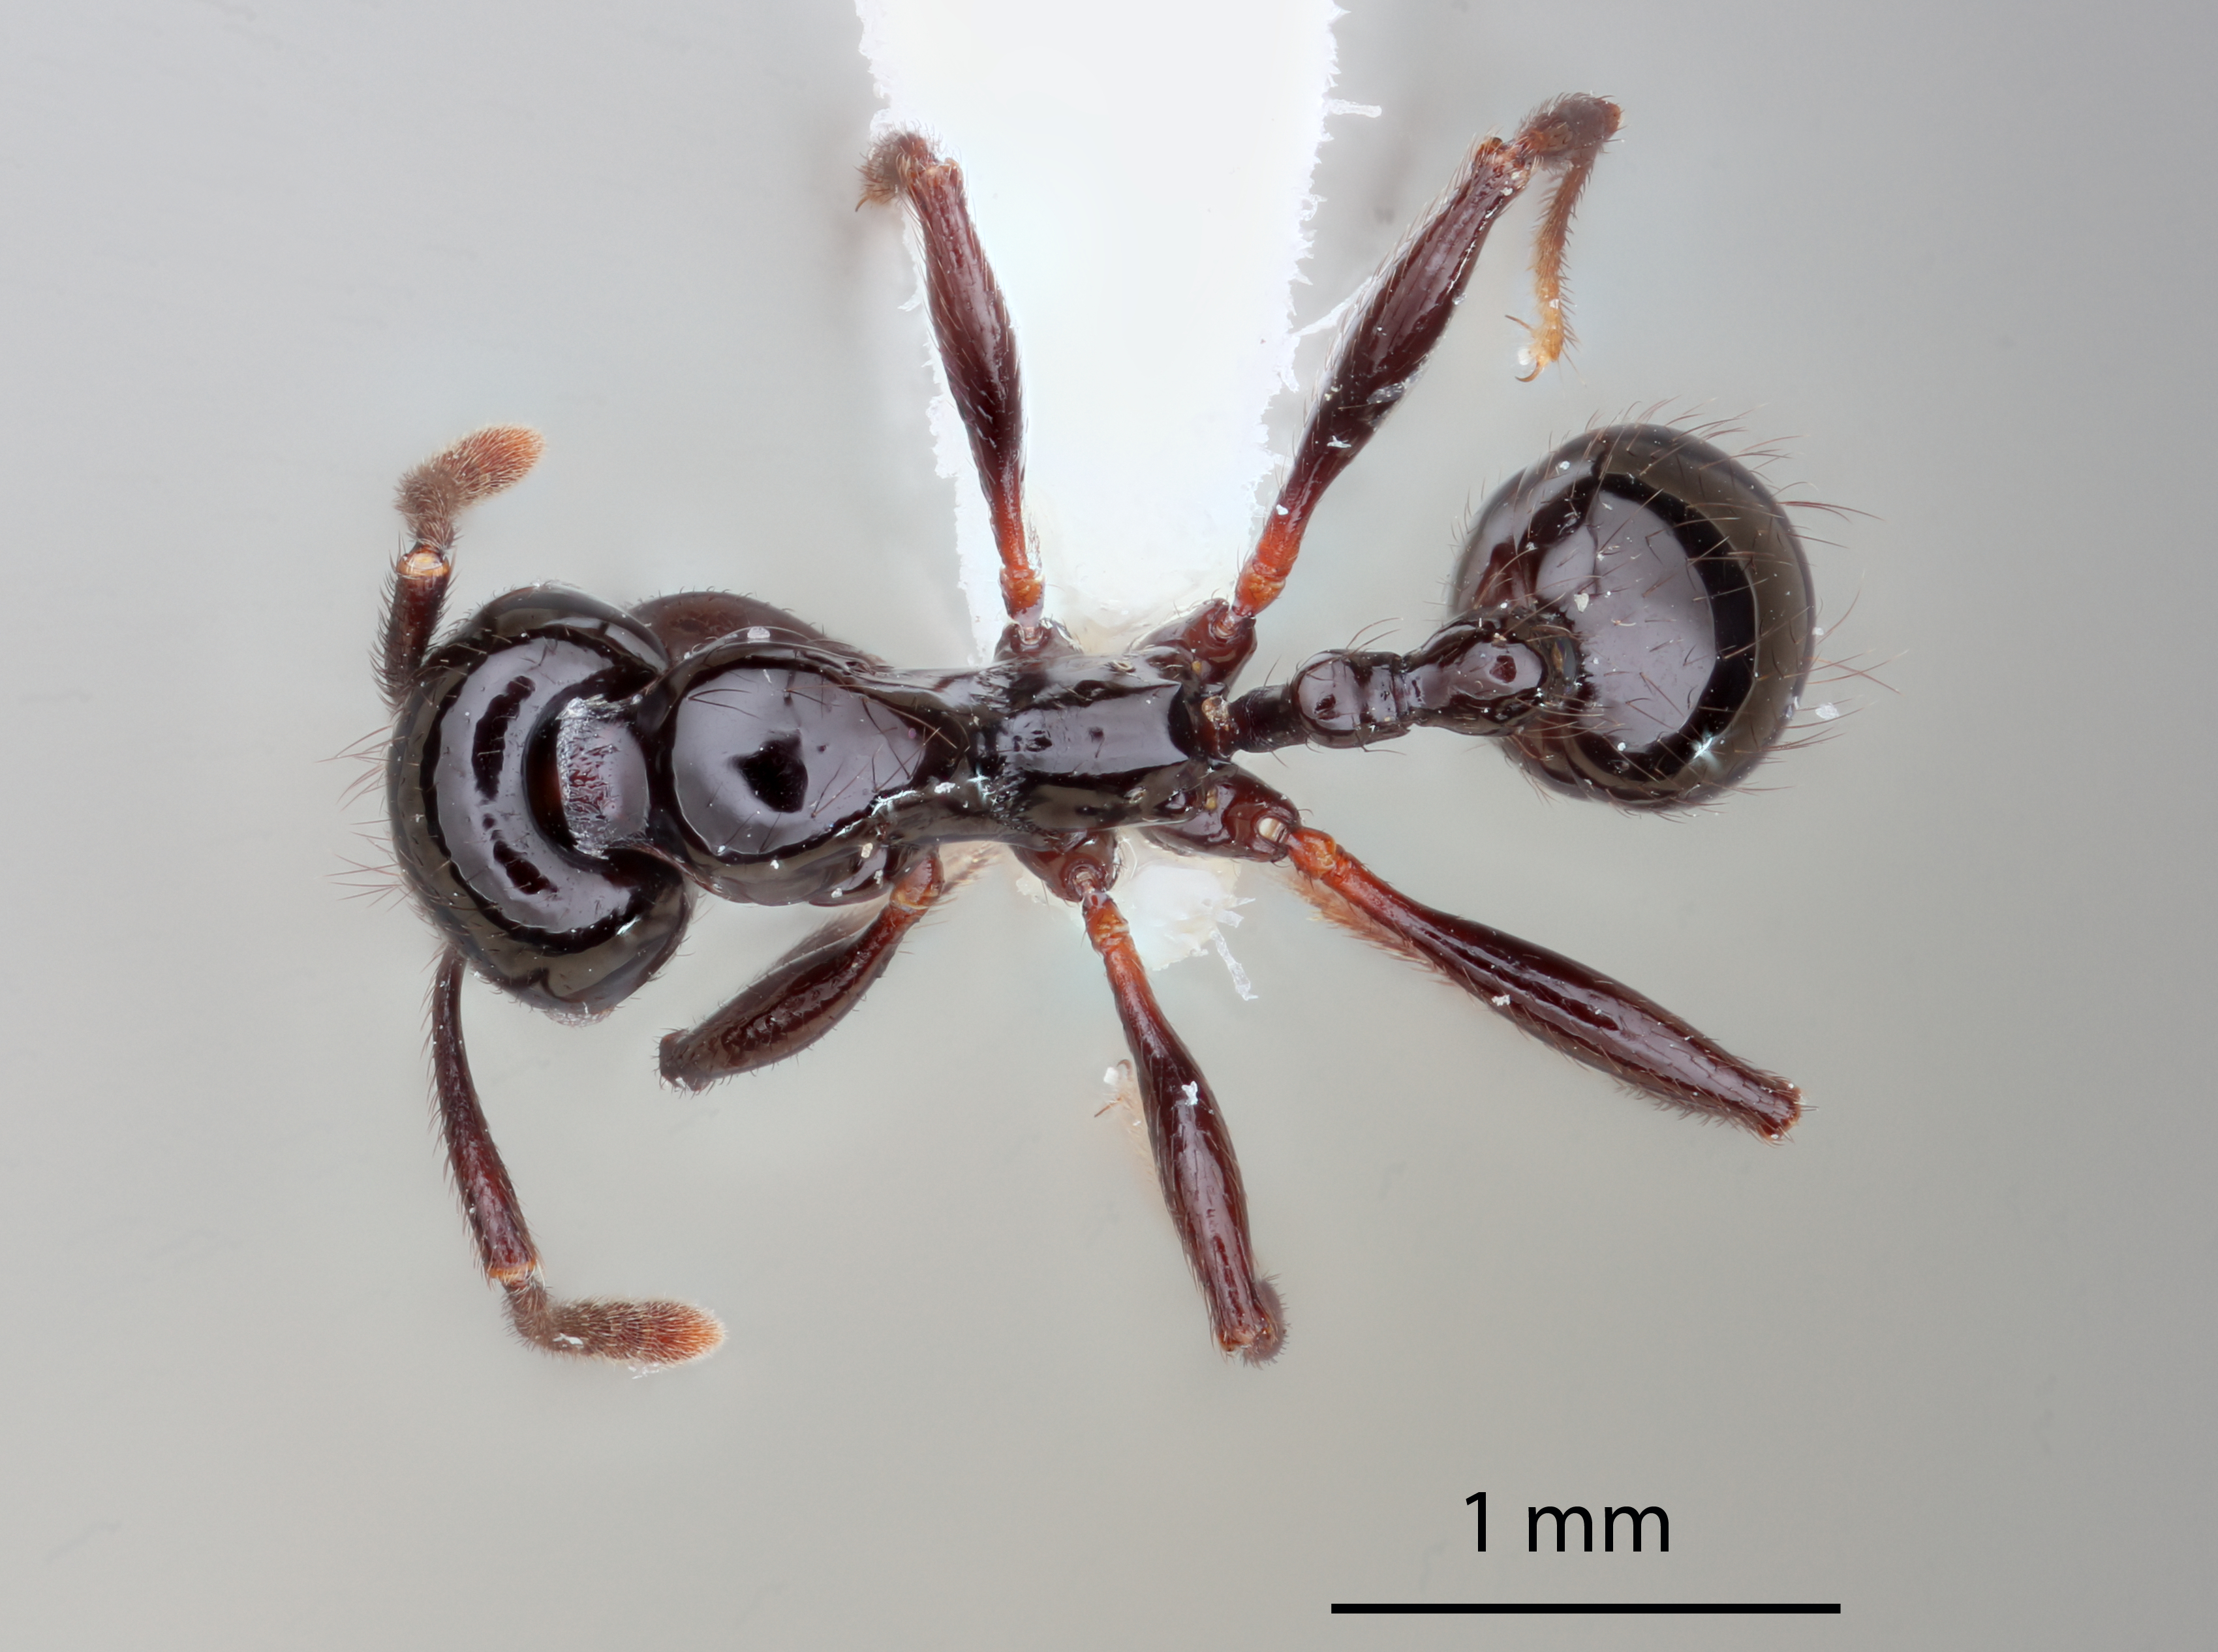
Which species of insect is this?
Stenamma atribellum
